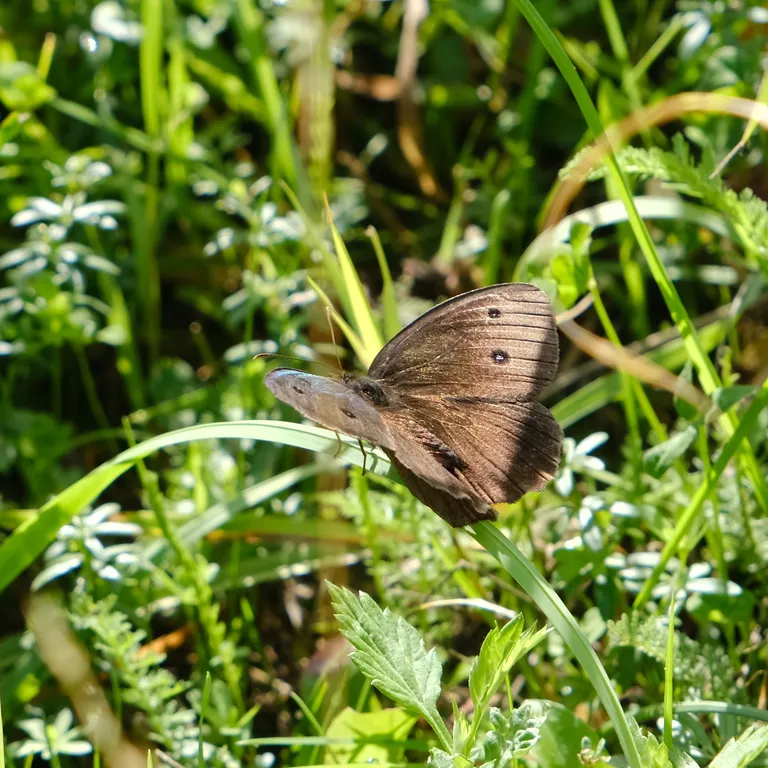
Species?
Minois dryas
